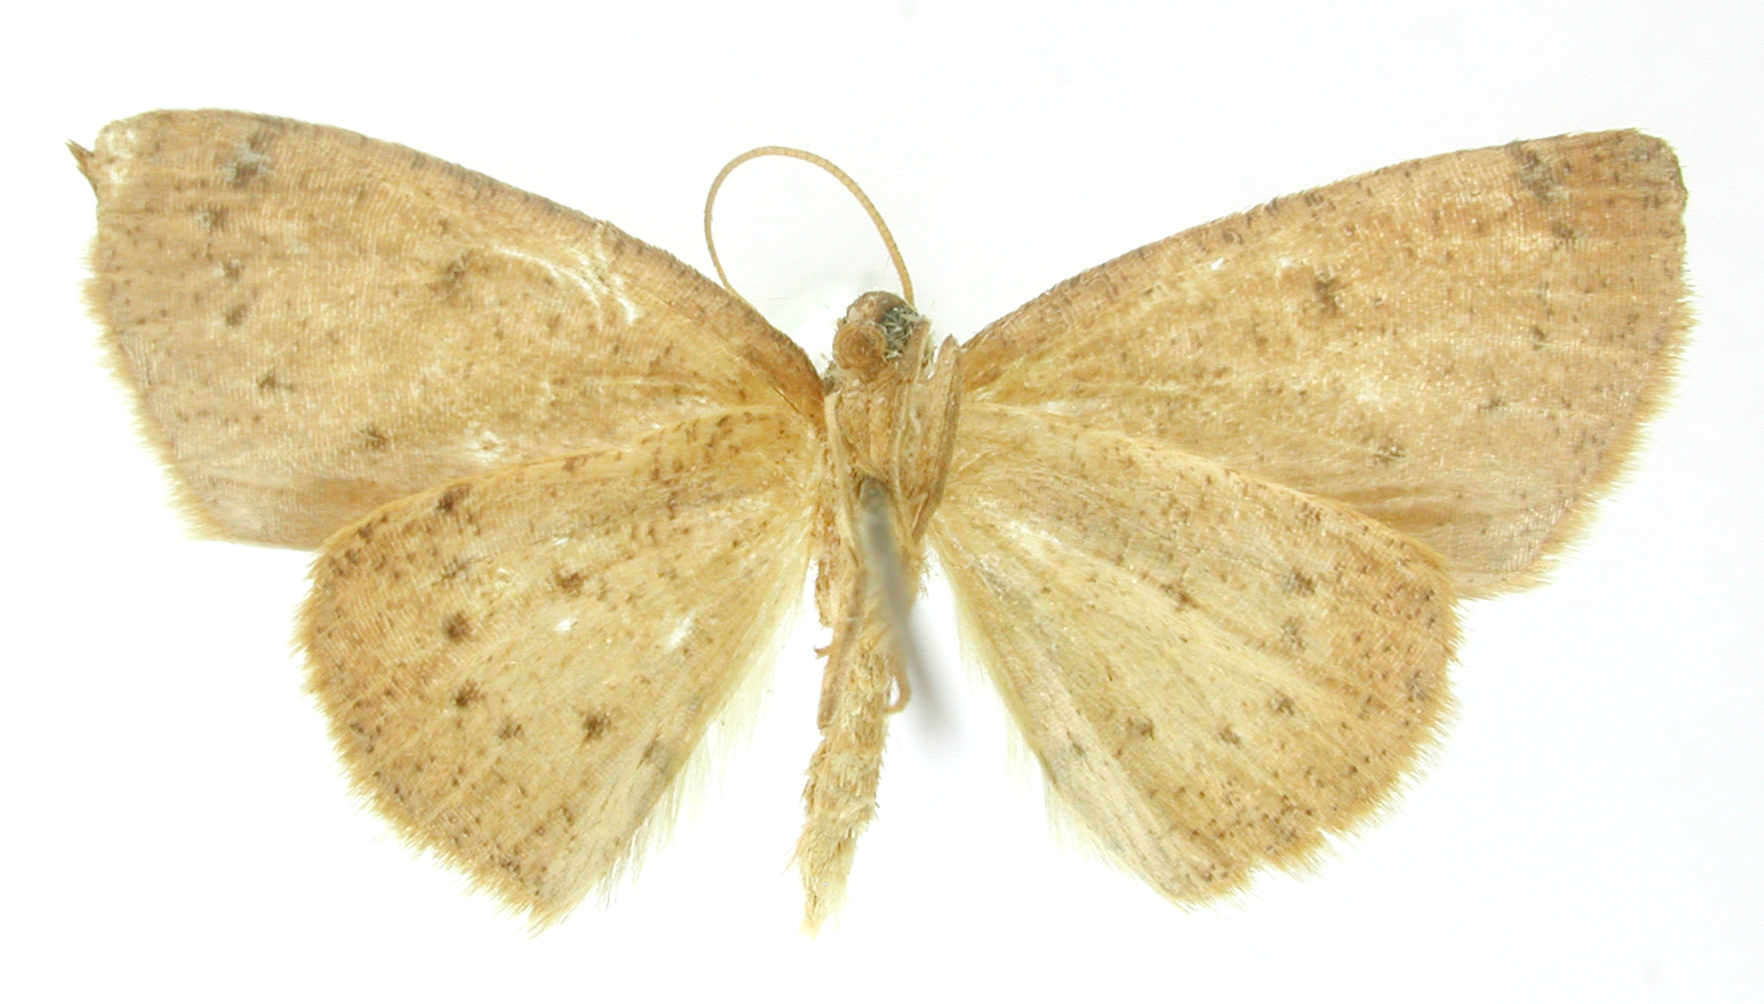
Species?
Oenoptila atripunctaria
